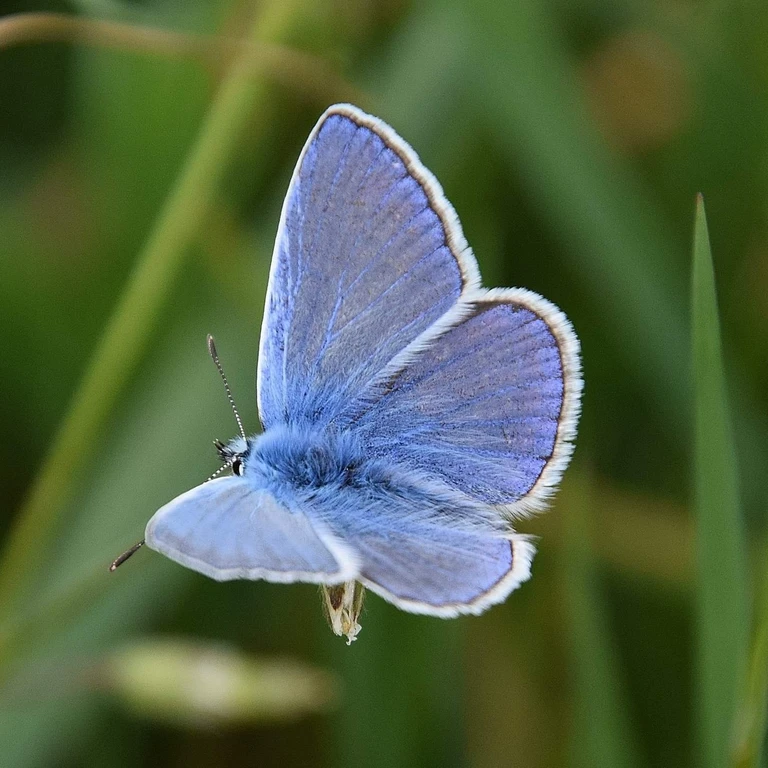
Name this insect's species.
Polyommatus icarus
